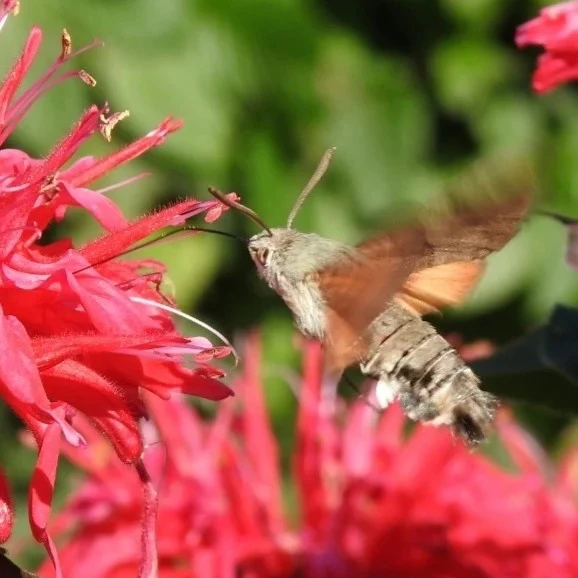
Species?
Macroglossum stellatarum
